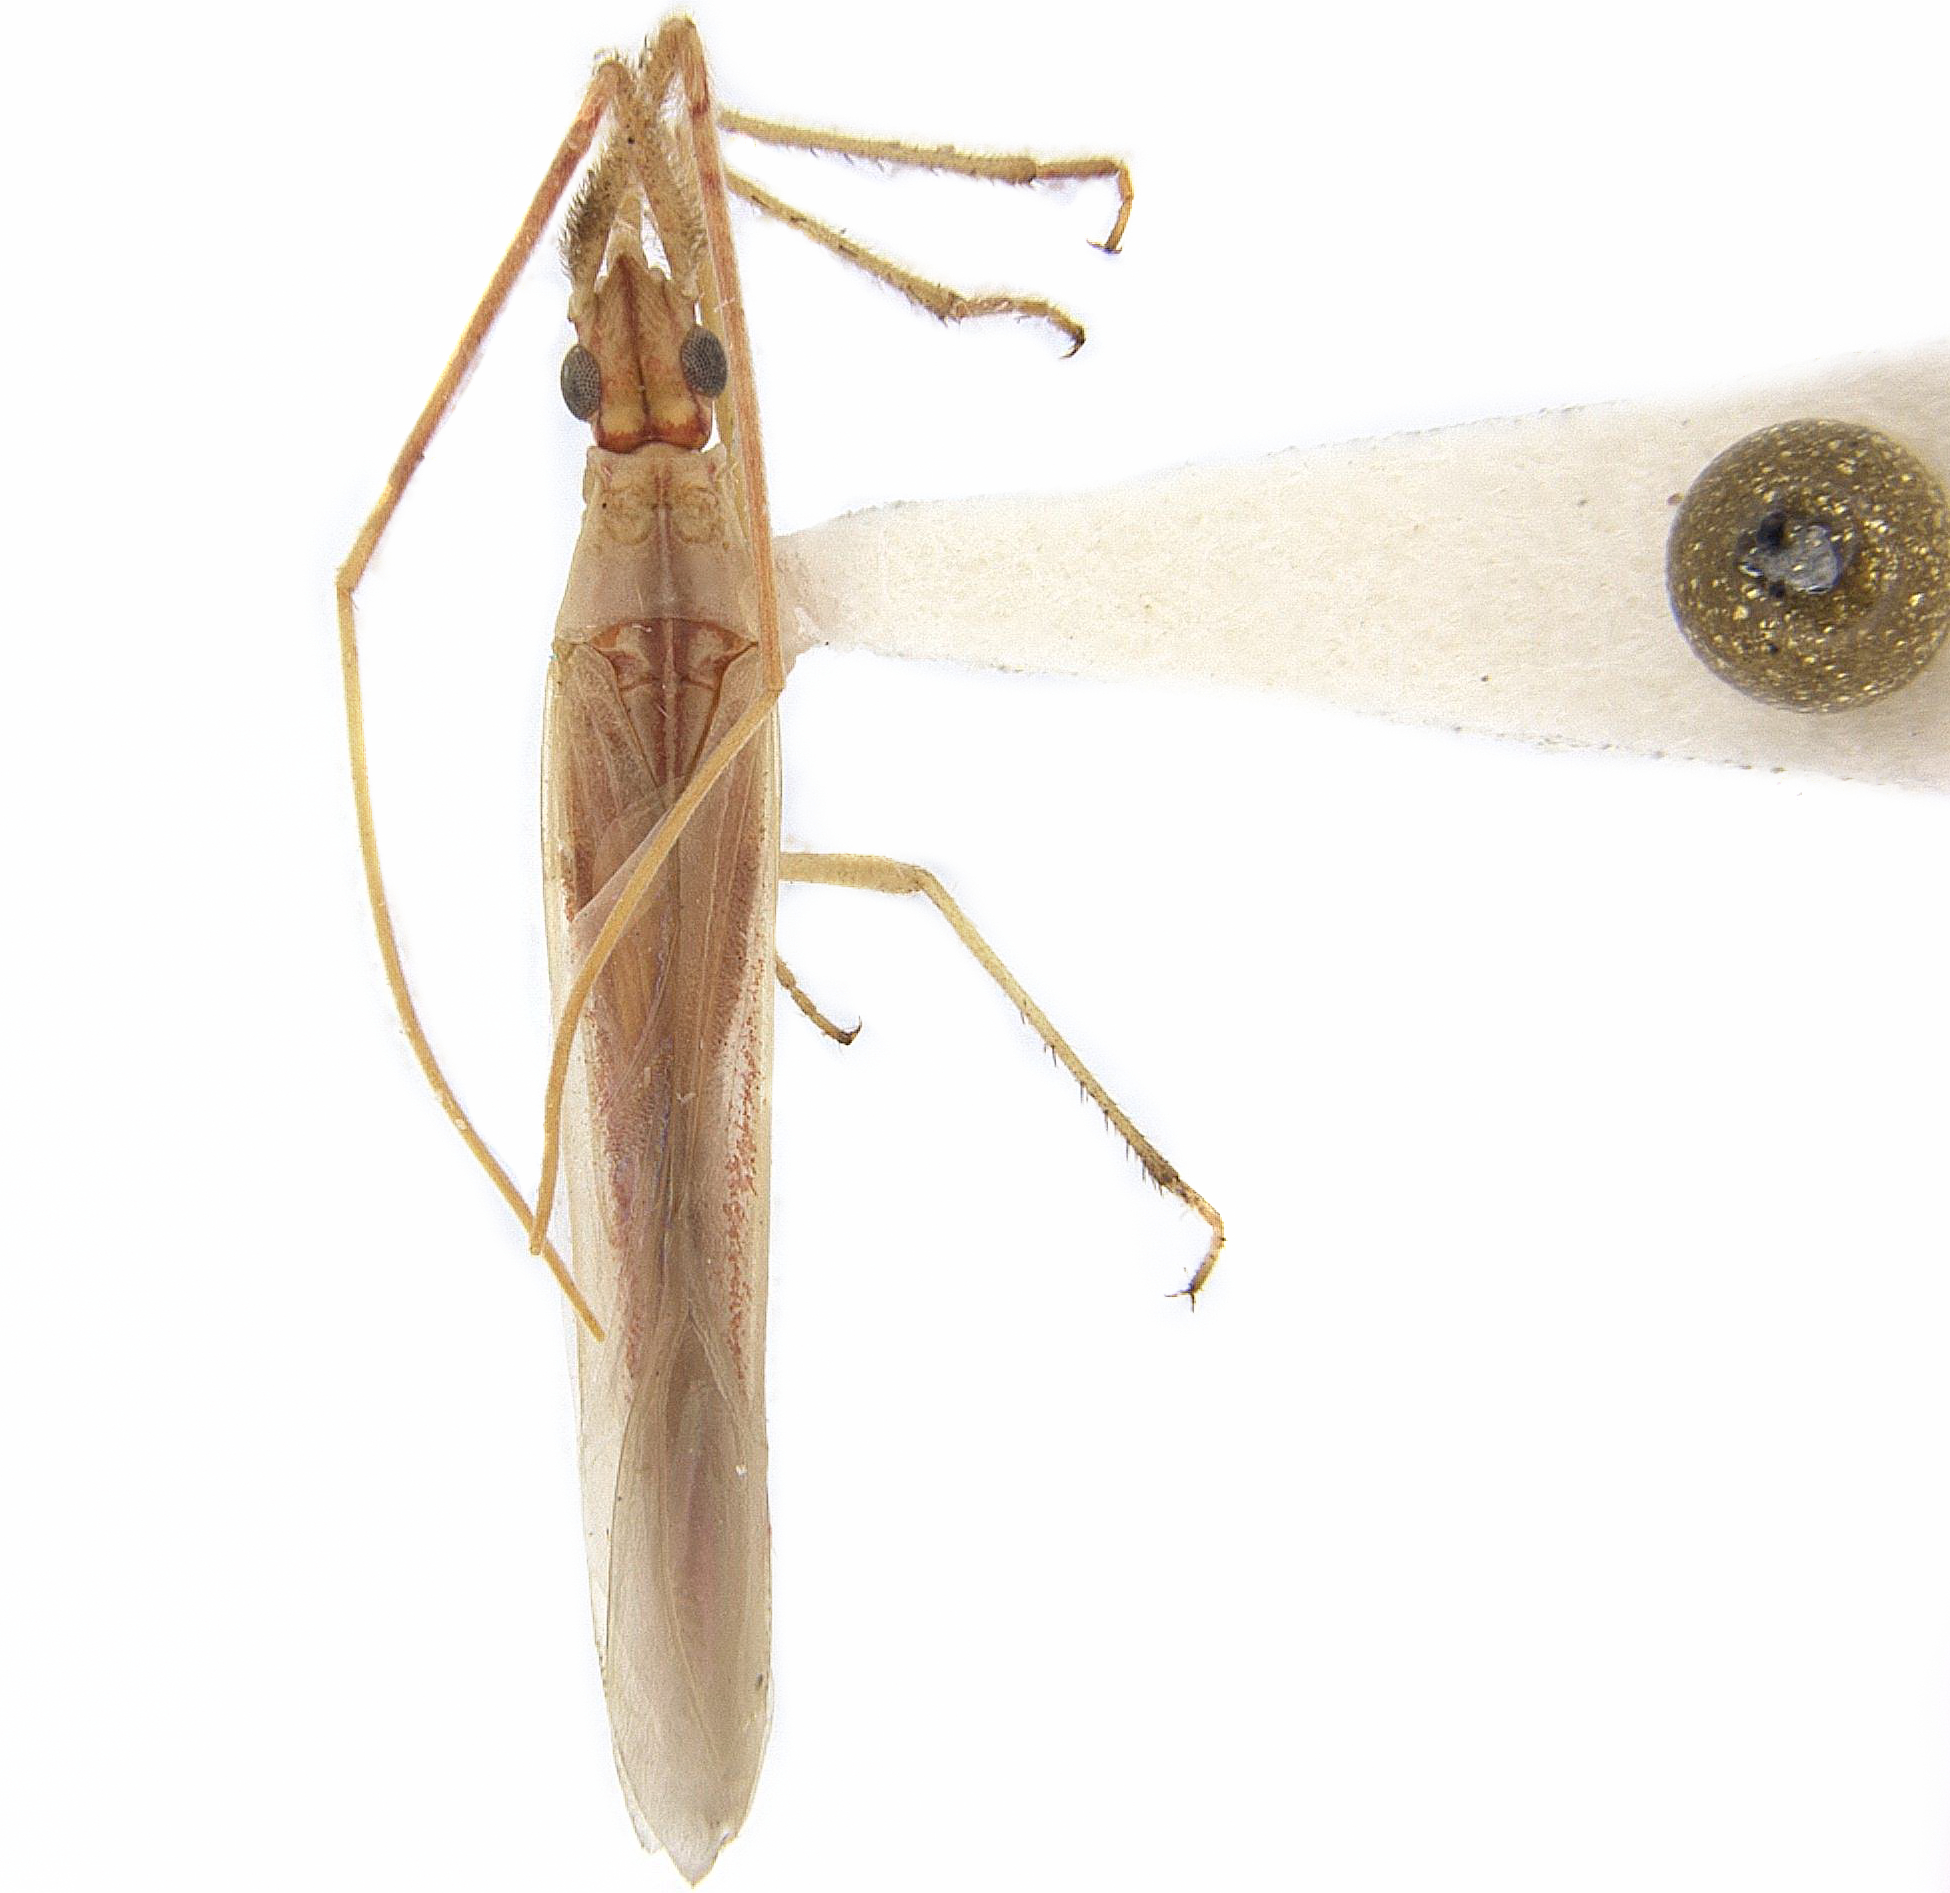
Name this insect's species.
Dolichomiris linearis
